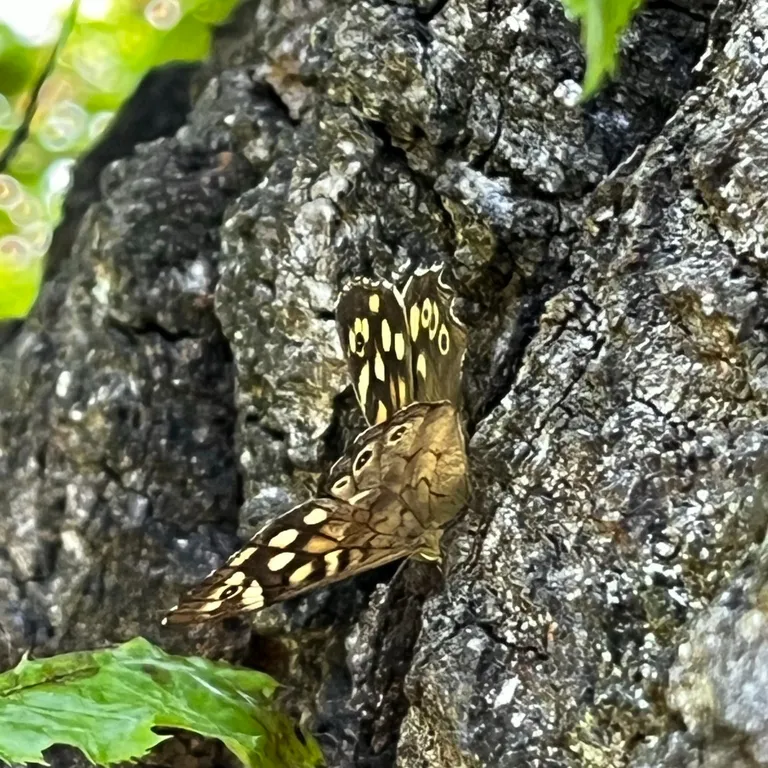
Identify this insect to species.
Pararge aegeria
